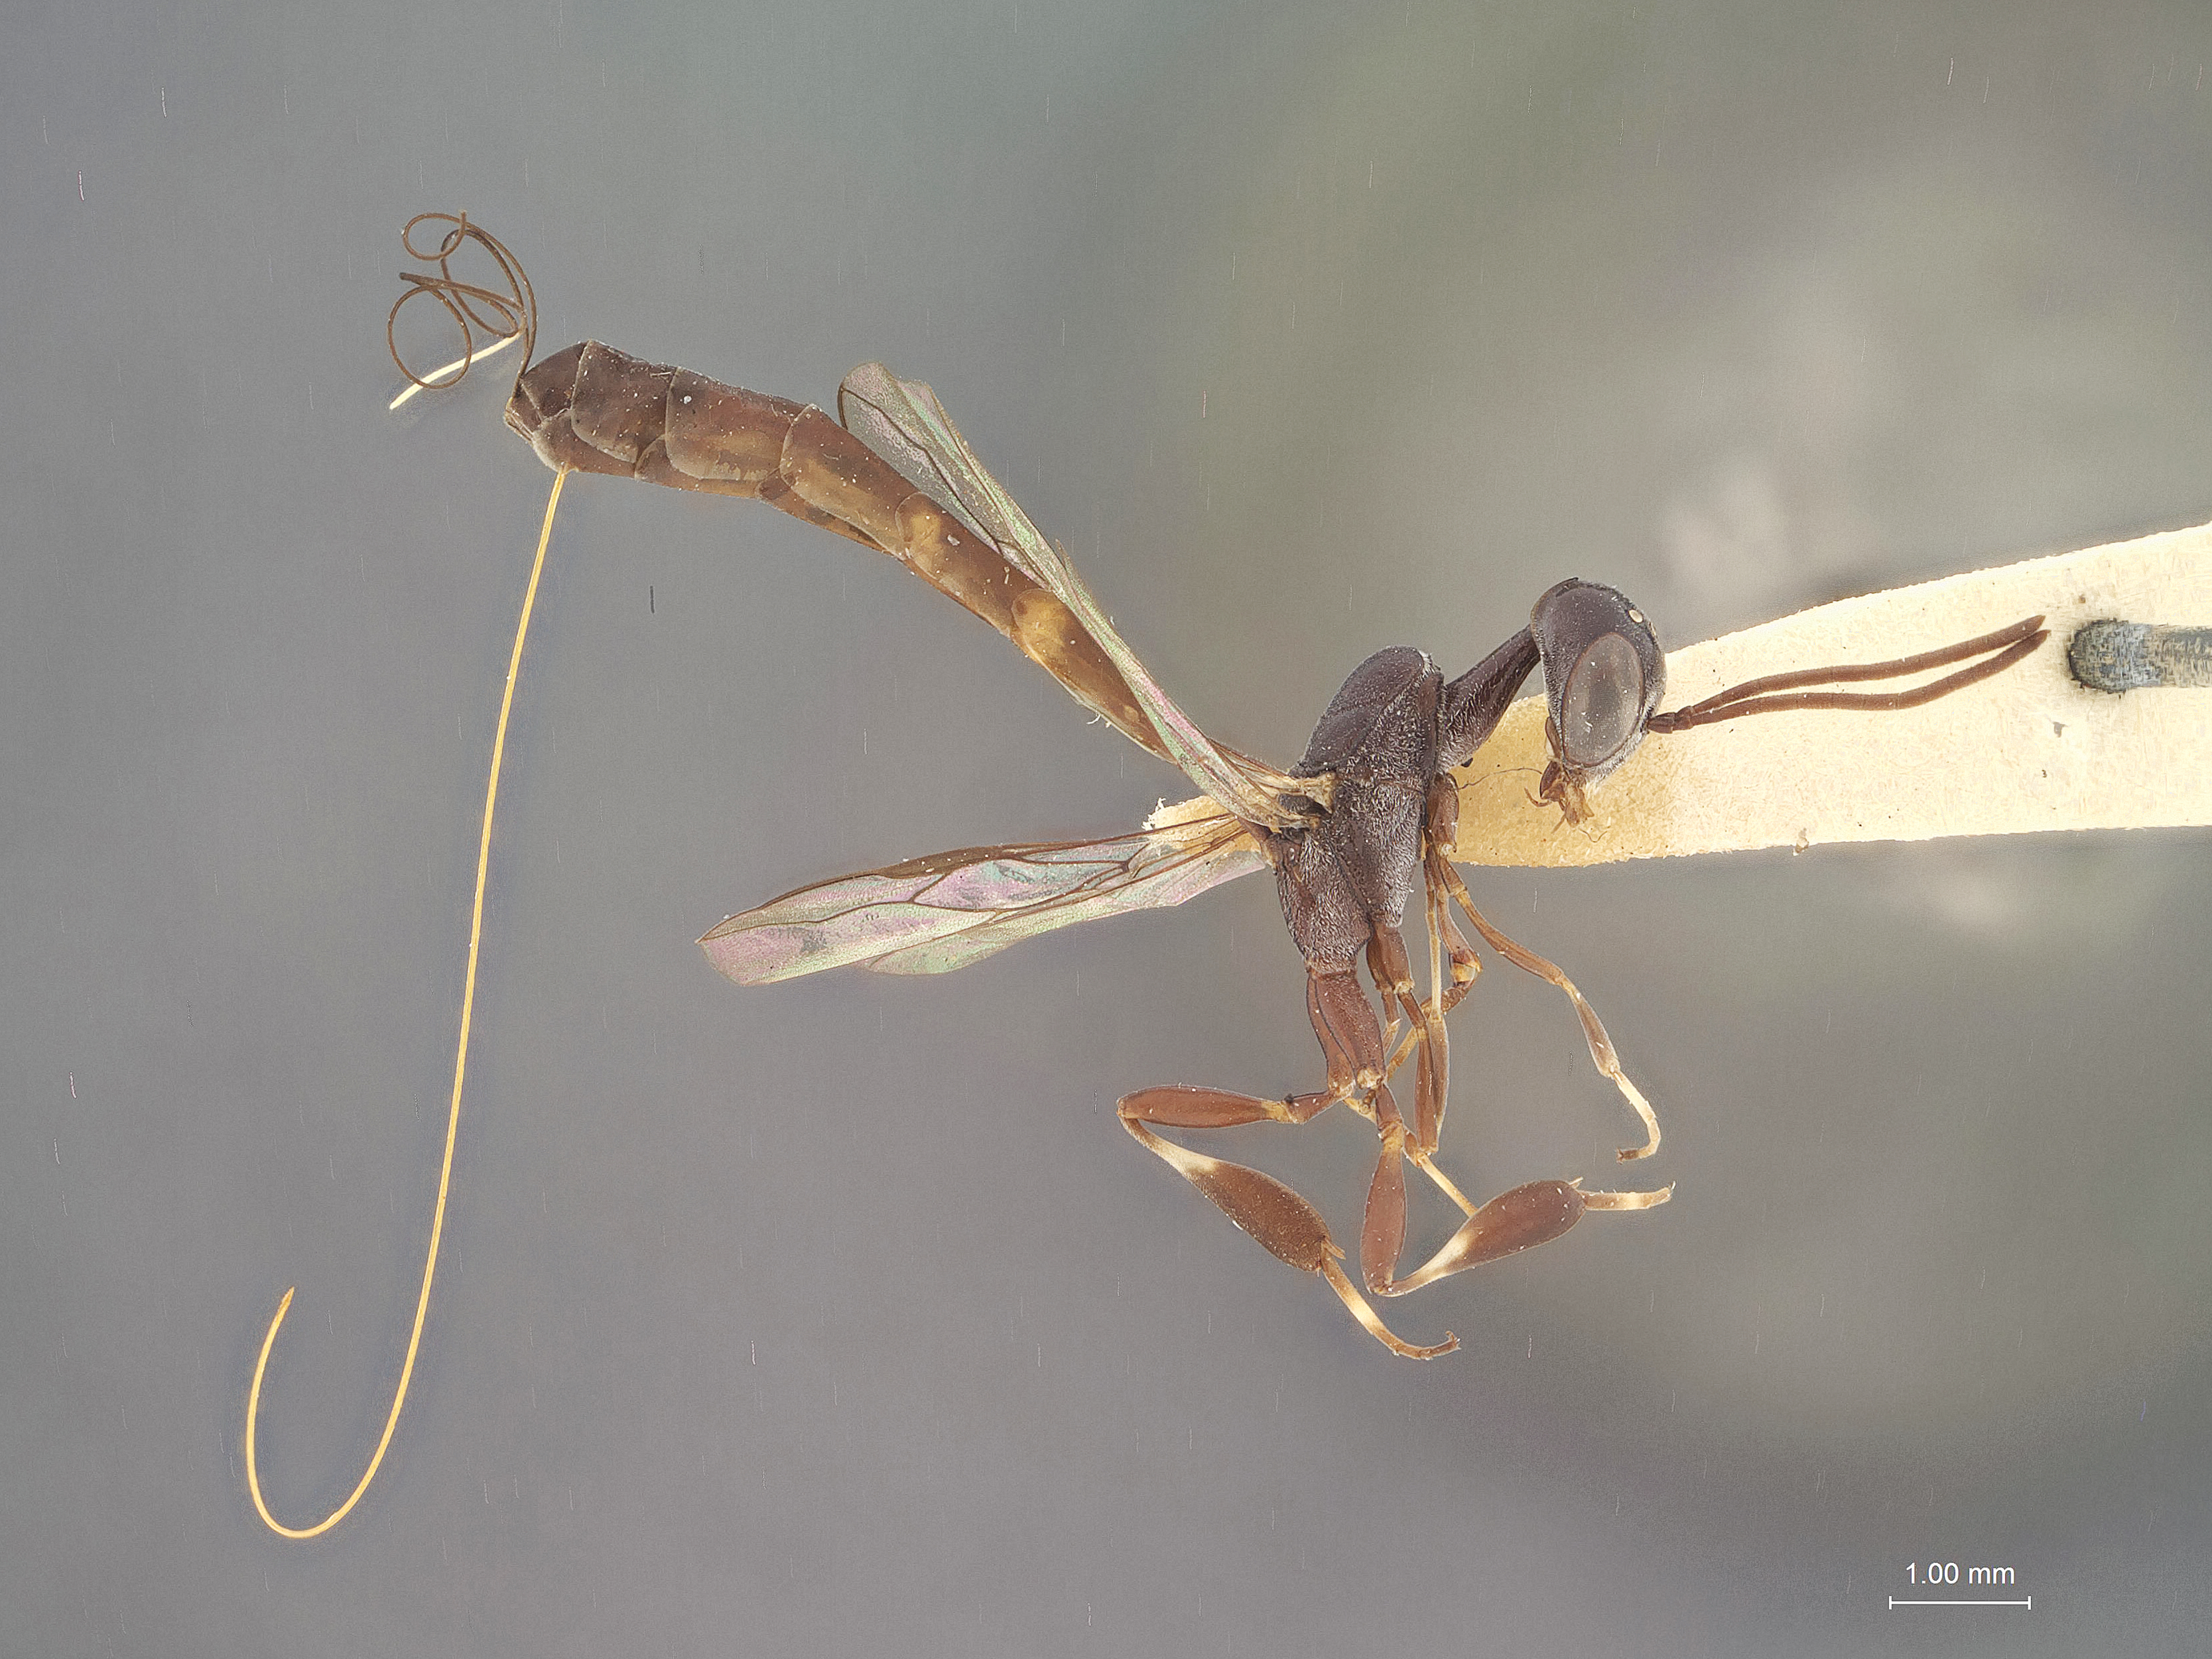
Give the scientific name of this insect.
Gasteruption amoyense
